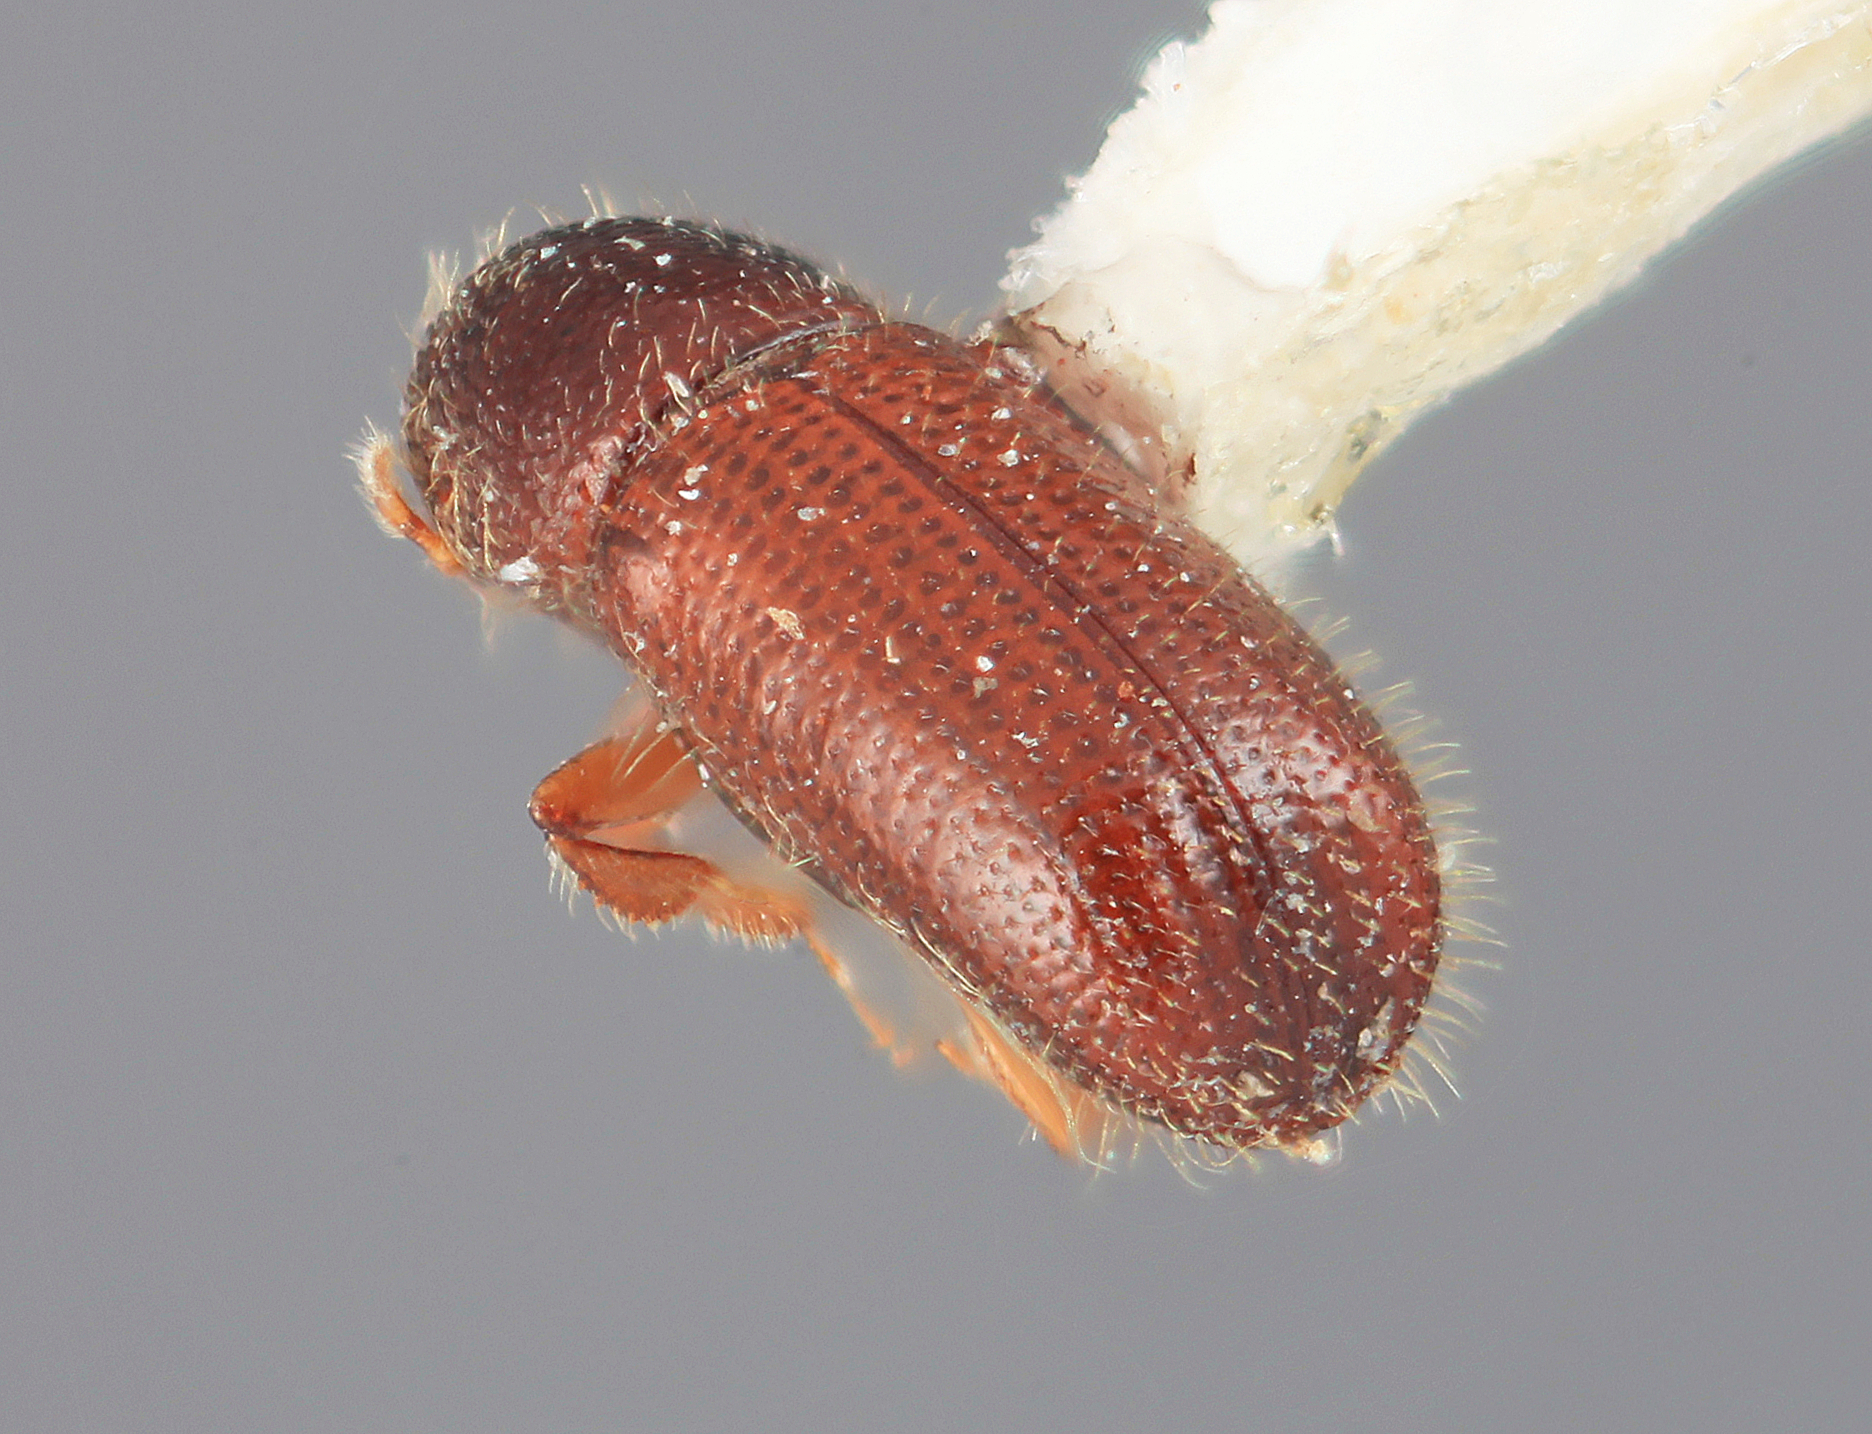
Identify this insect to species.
Dendrocranulus modus
